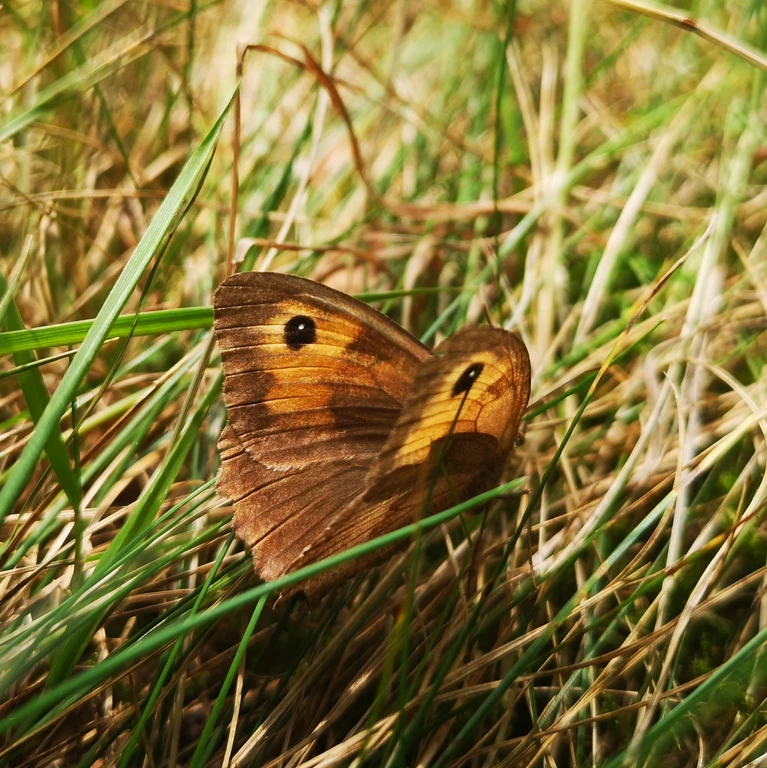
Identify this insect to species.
Maniola jurtina
